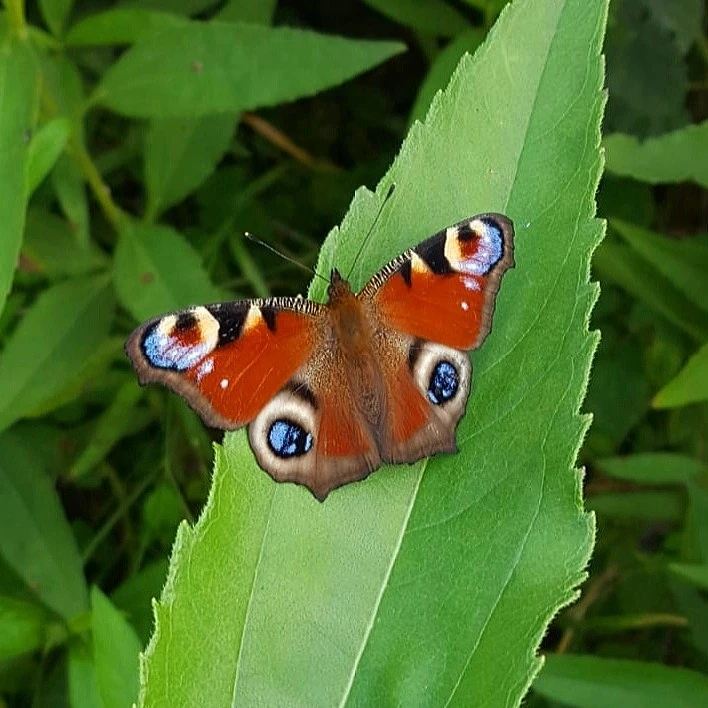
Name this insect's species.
Aglais io
